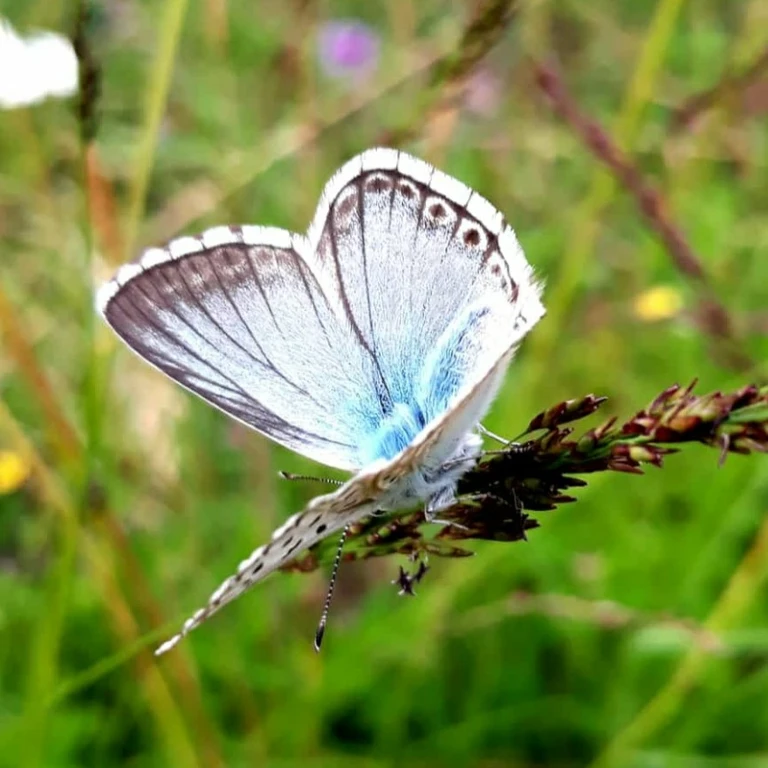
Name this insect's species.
Lysandra coridon
